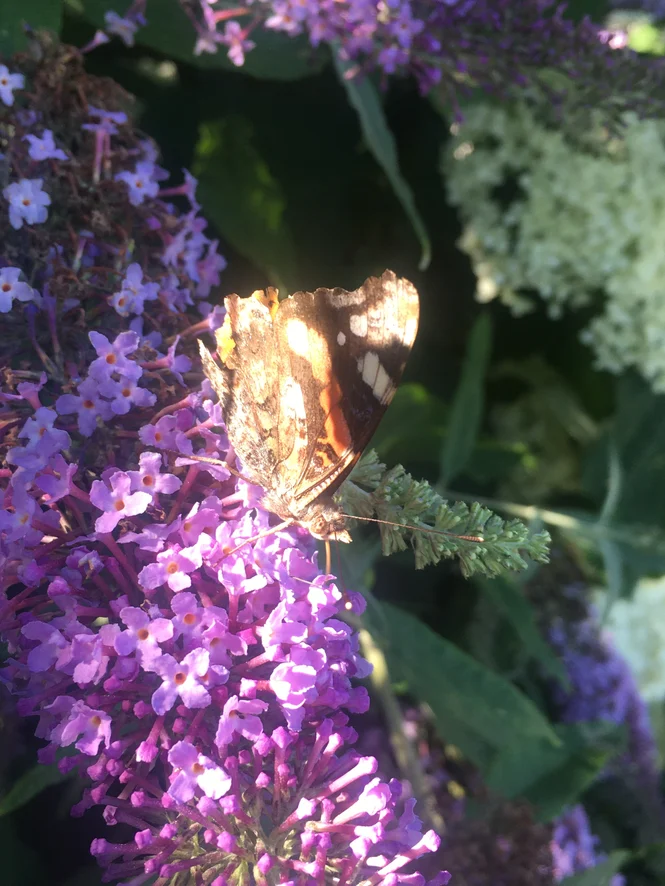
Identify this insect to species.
Vanessa atalanta
